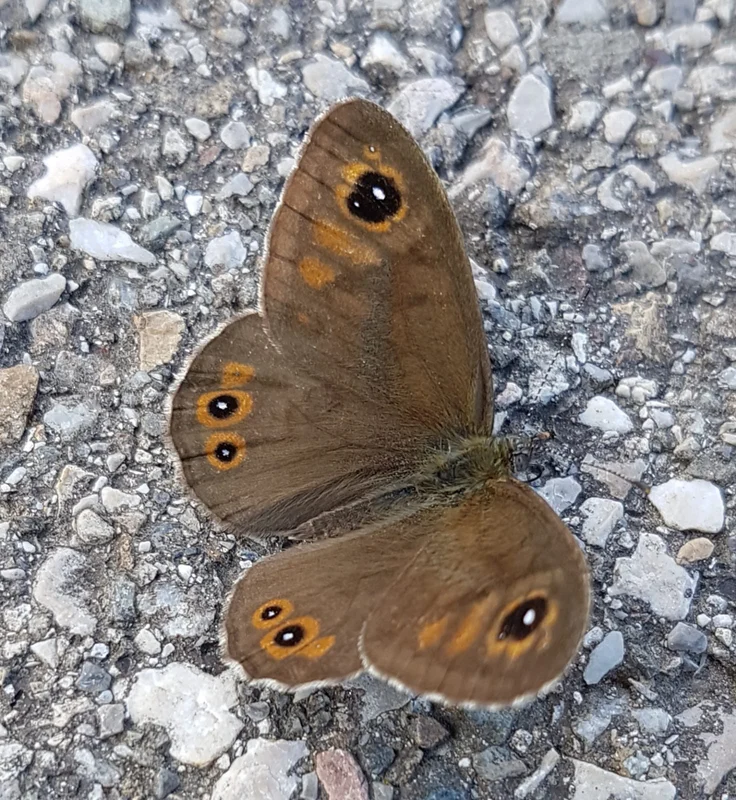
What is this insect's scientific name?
Lasiommata maera (also Pararge maera)
